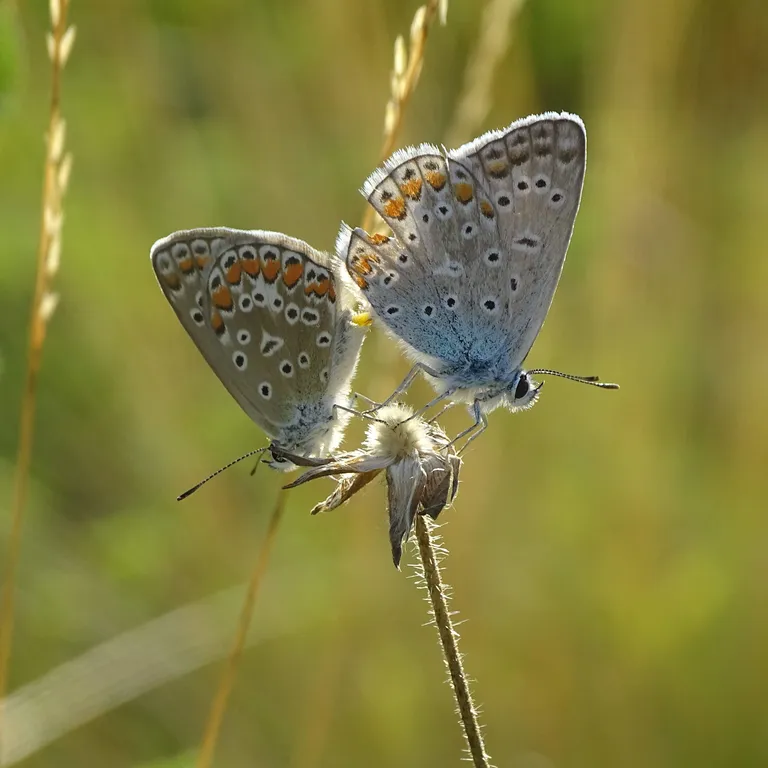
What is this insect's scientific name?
Polyommatus icarus
